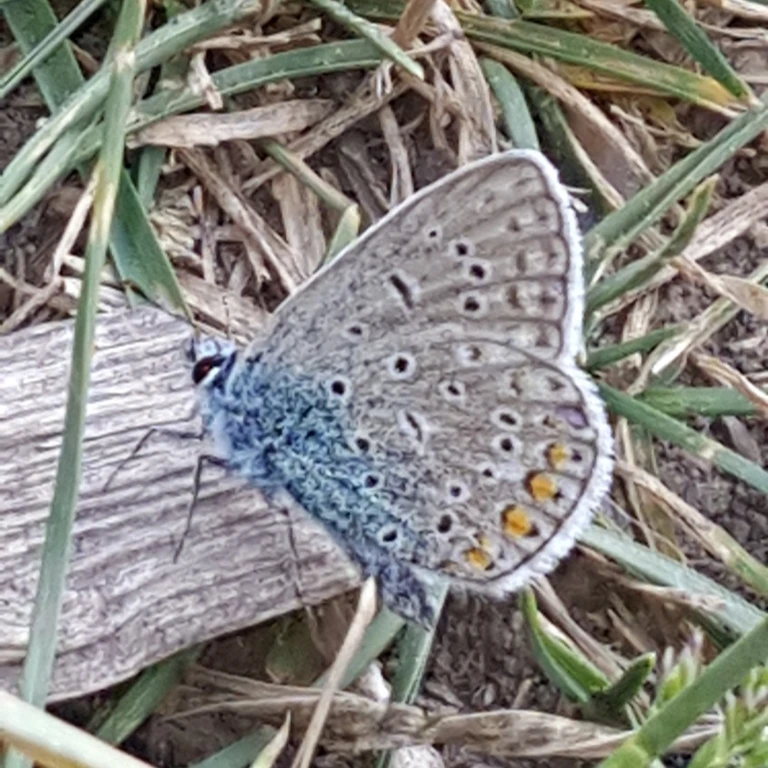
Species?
Polyommatus icarus
